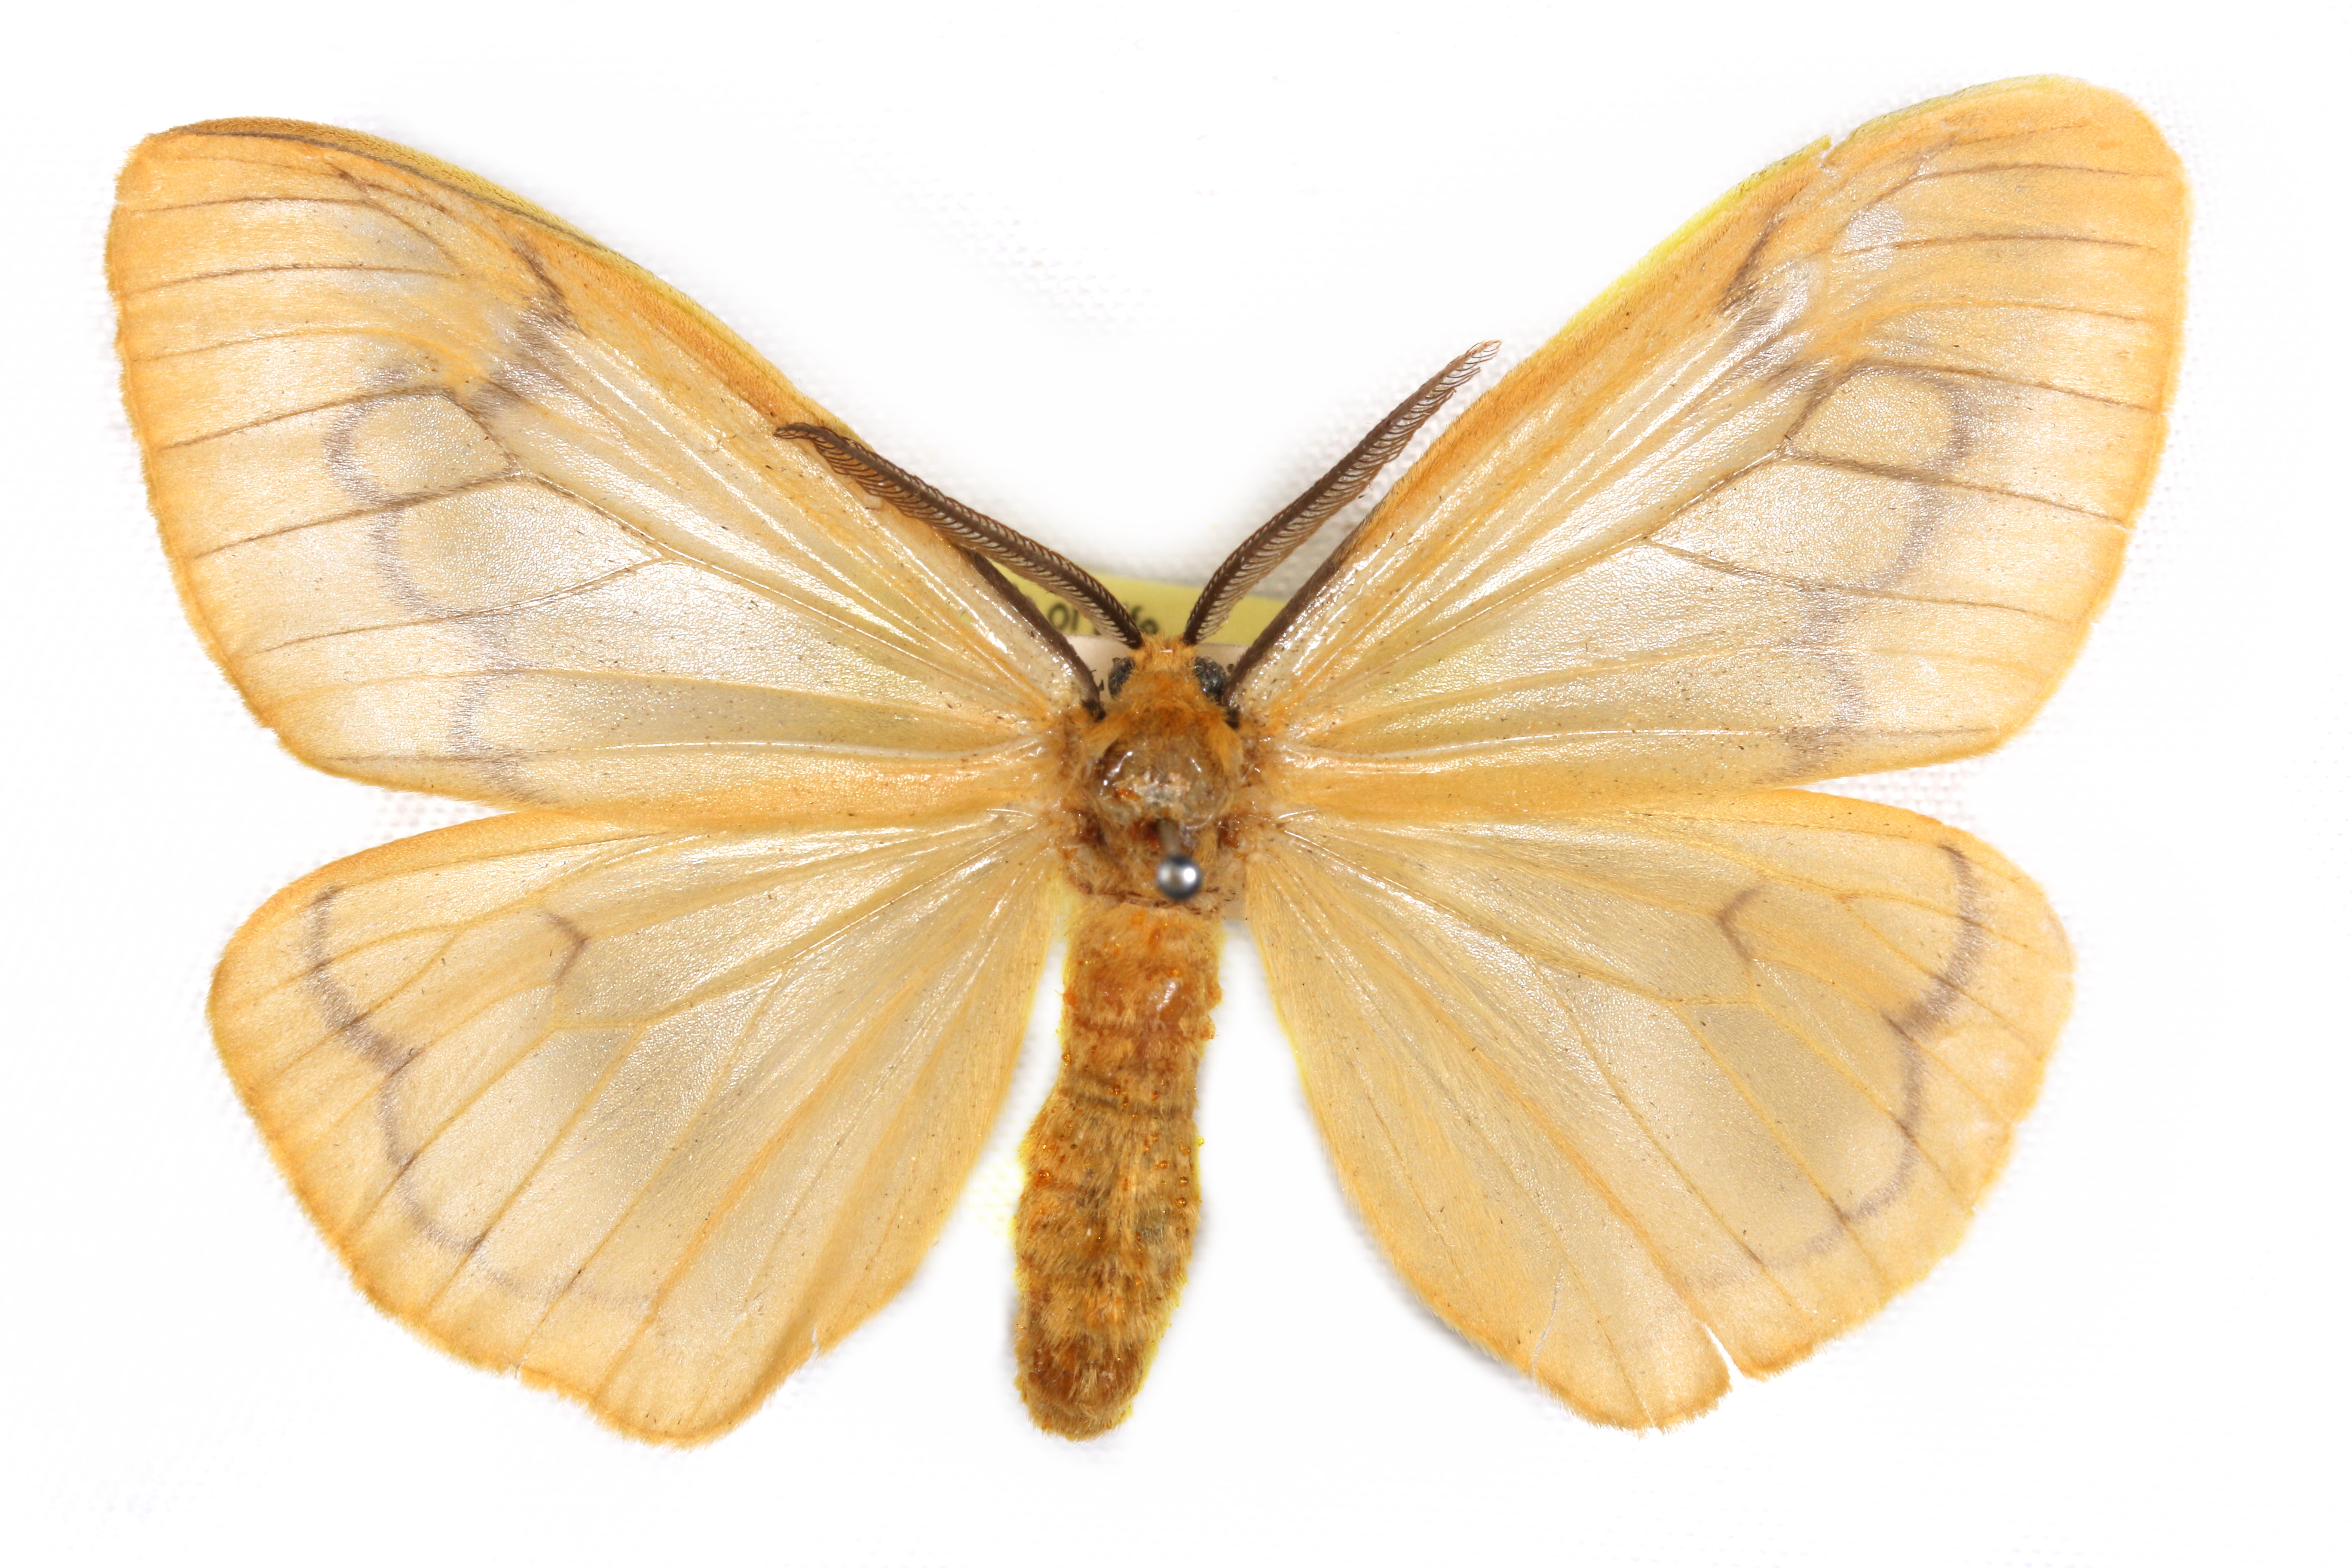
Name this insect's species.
Pteredoa fuscovenata
